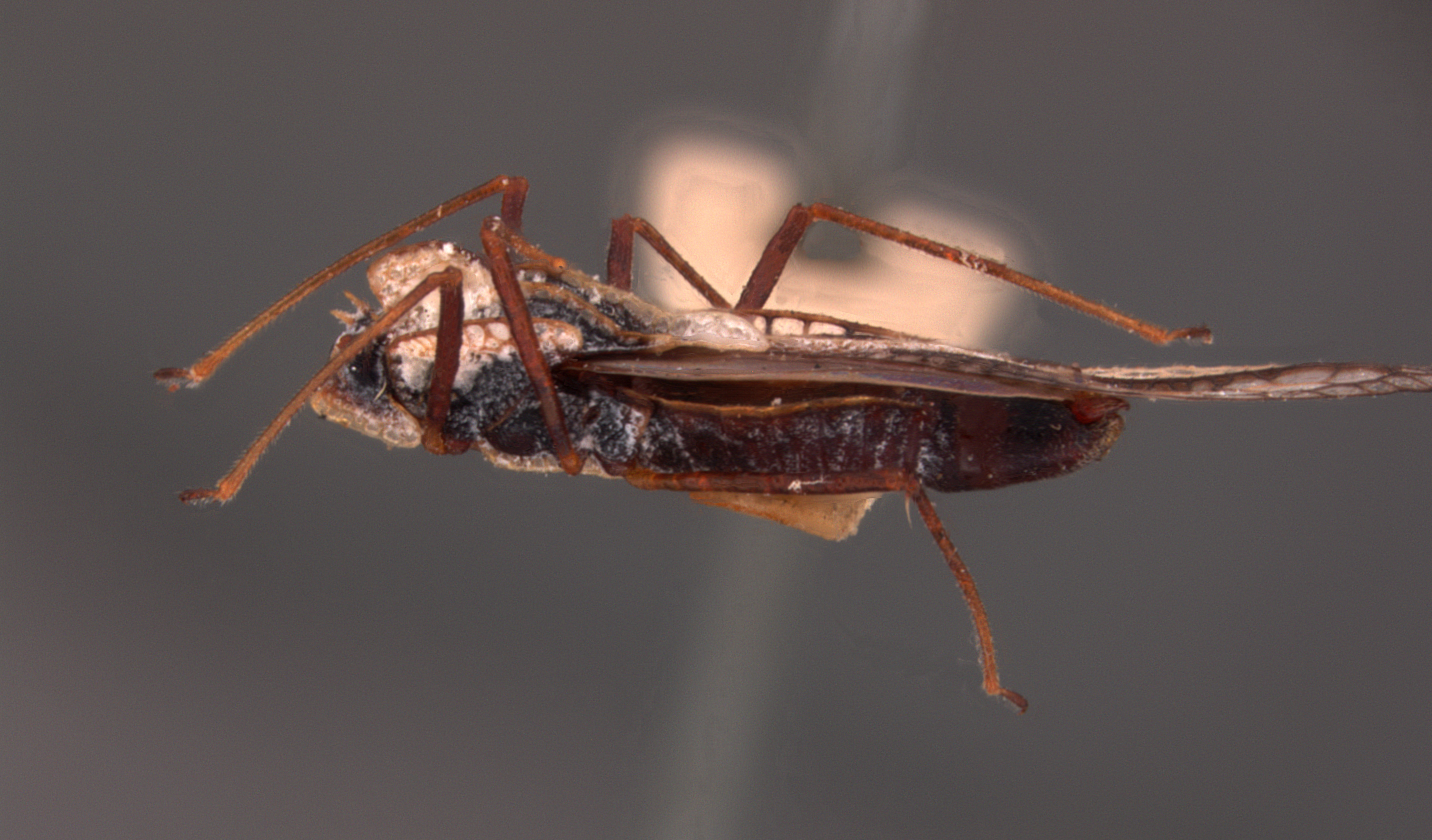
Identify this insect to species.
Gargaphia magna
